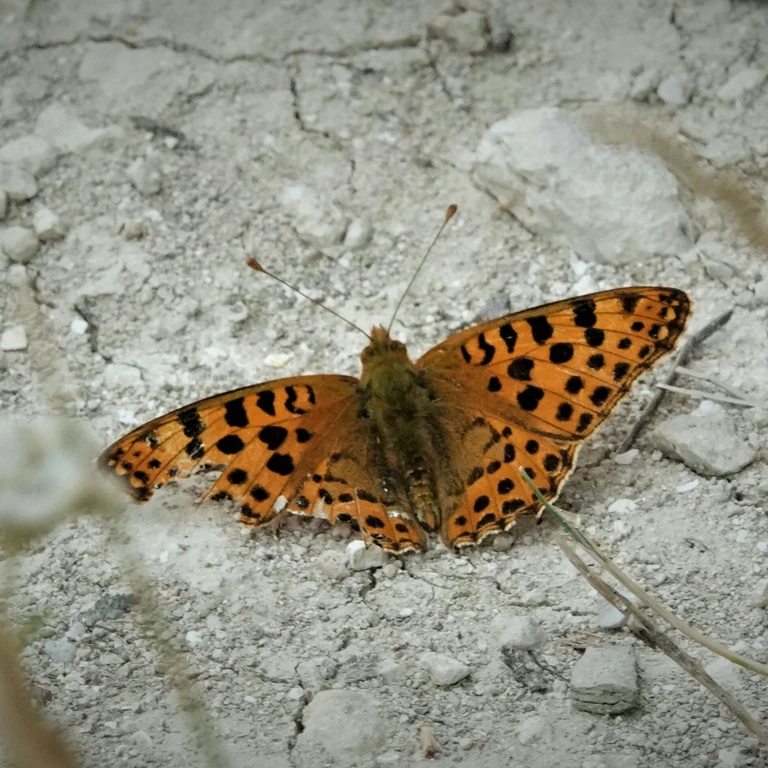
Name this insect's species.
Issoria lathonia
